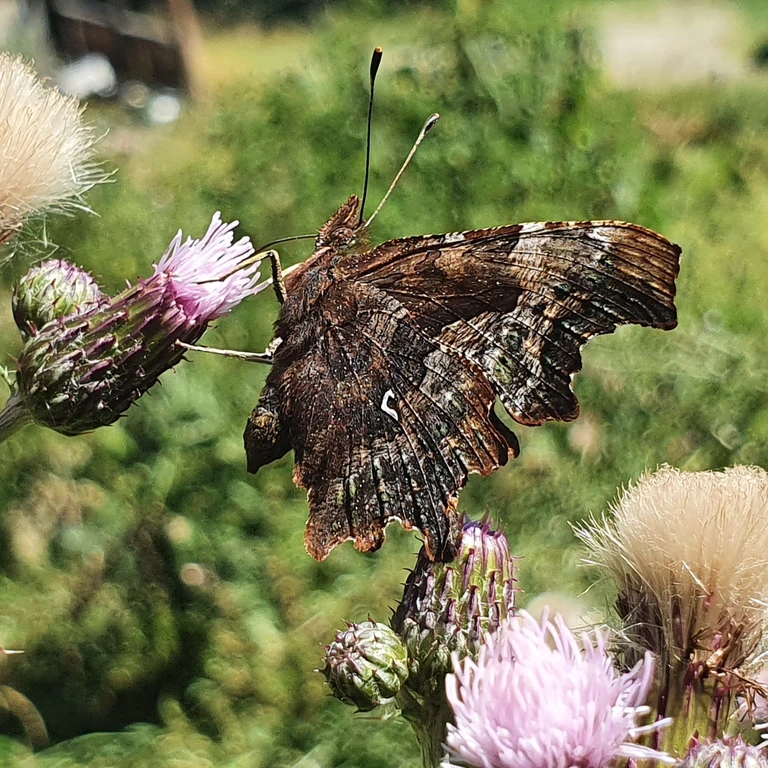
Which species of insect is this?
Polygonia c-album
